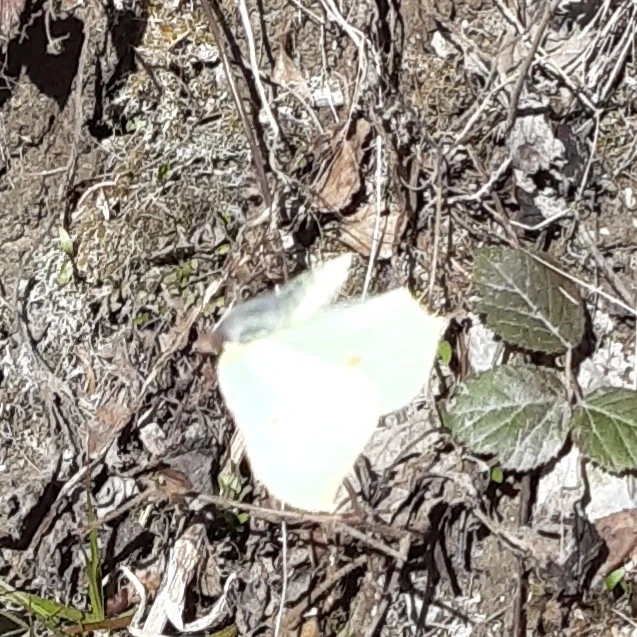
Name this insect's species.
Gonepteryx rhamni
